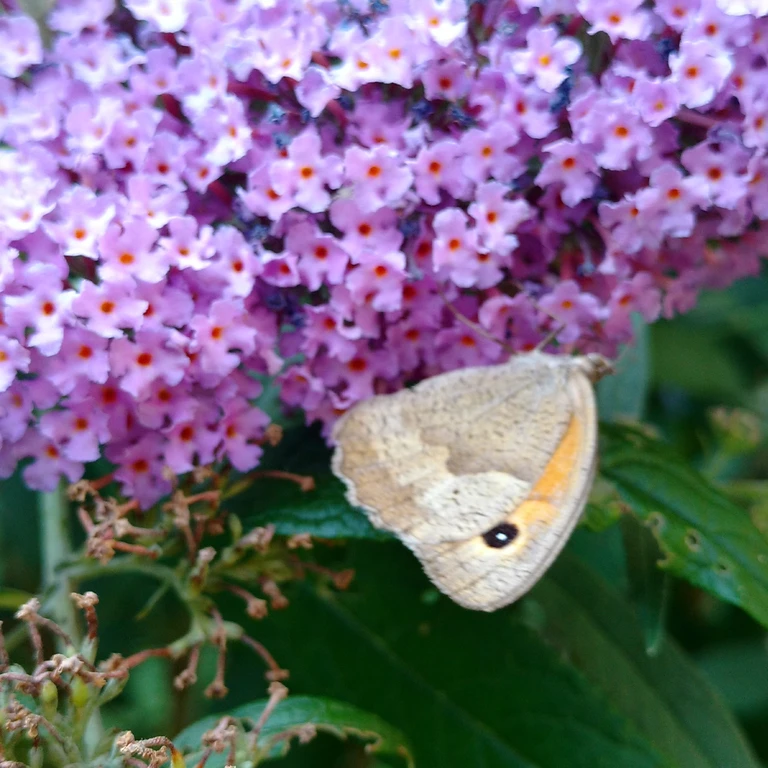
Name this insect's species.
Maniola jurtina
